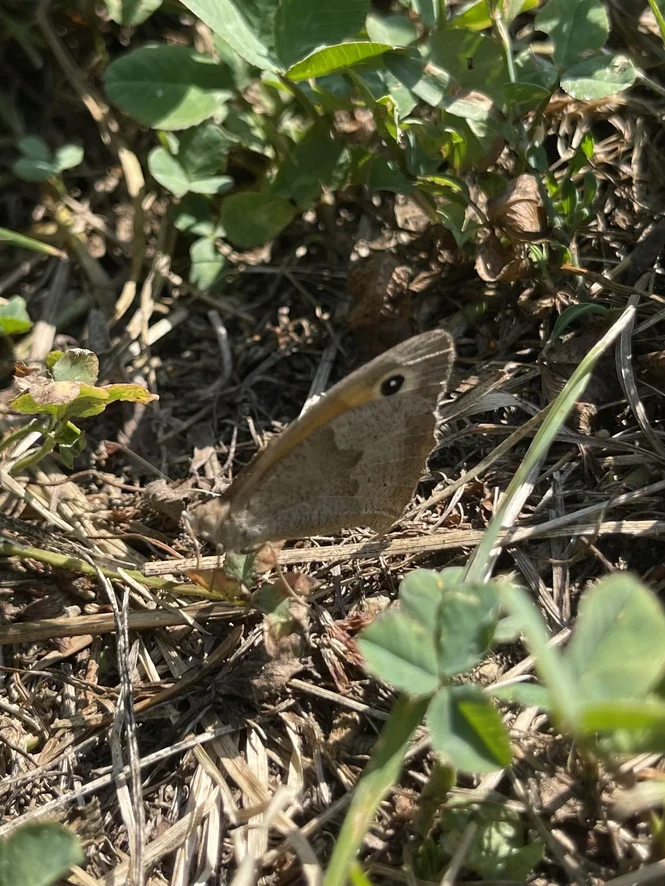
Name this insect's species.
Maniola jurtina
